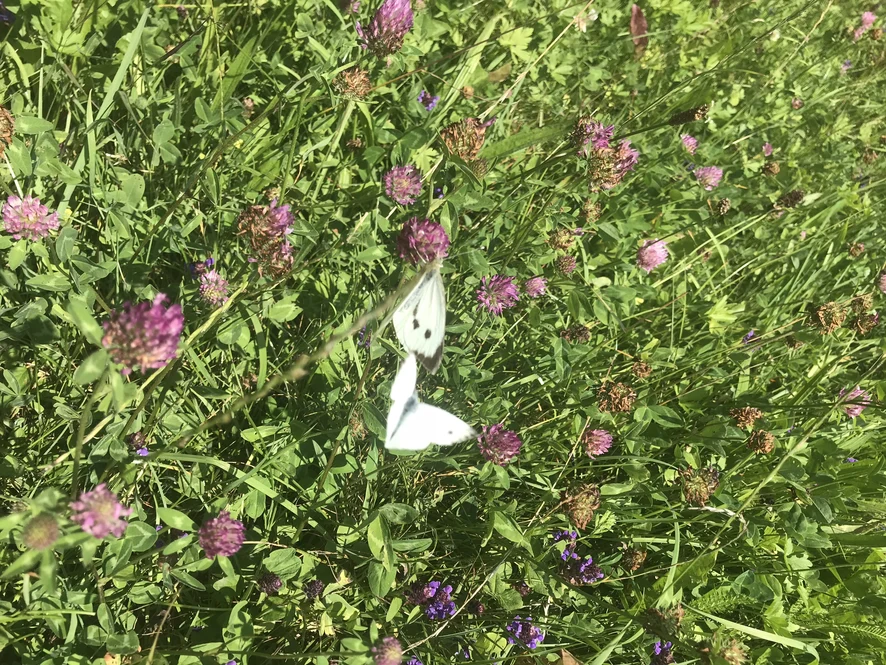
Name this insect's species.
Pieris brassicae
